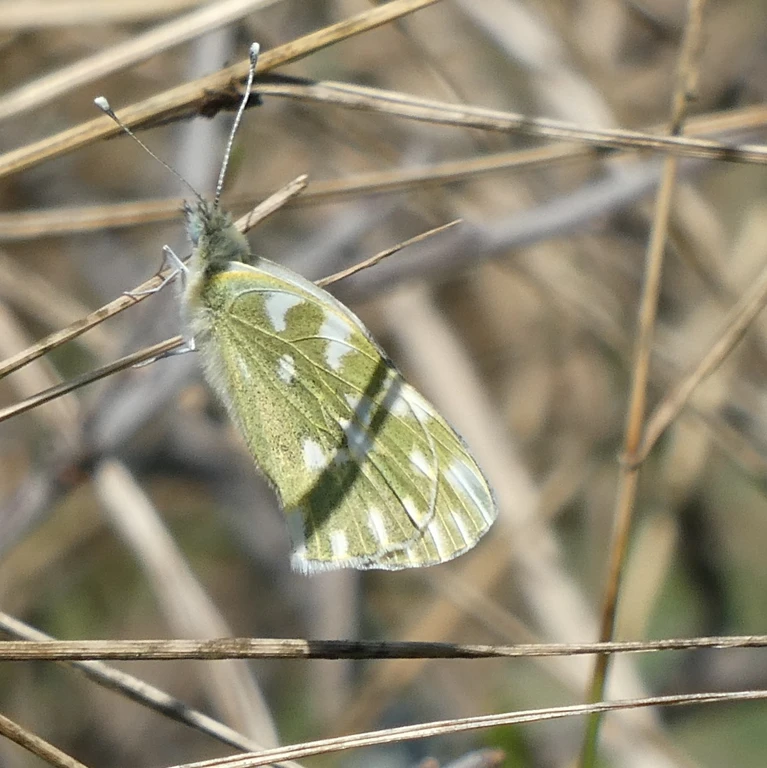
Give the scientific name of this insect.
Pontia edusa
